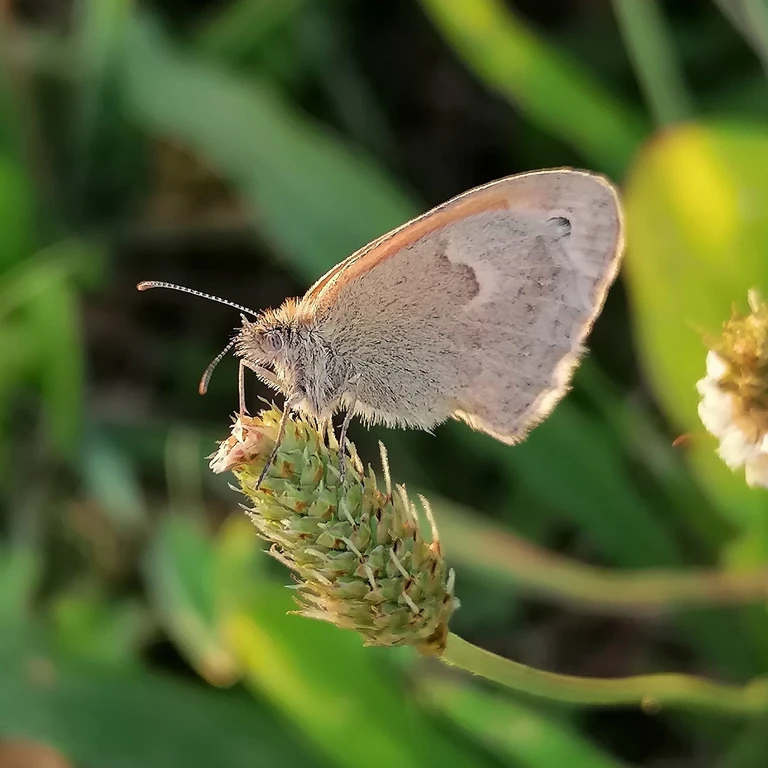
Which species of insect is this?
Coenonympha pamphilus
